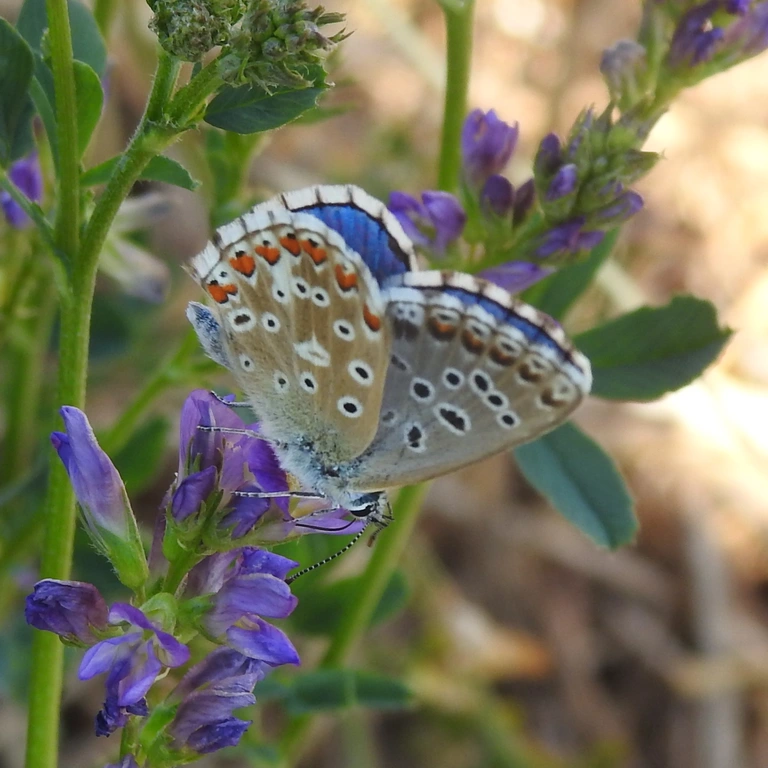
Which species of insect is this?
Lysandra bellargus
